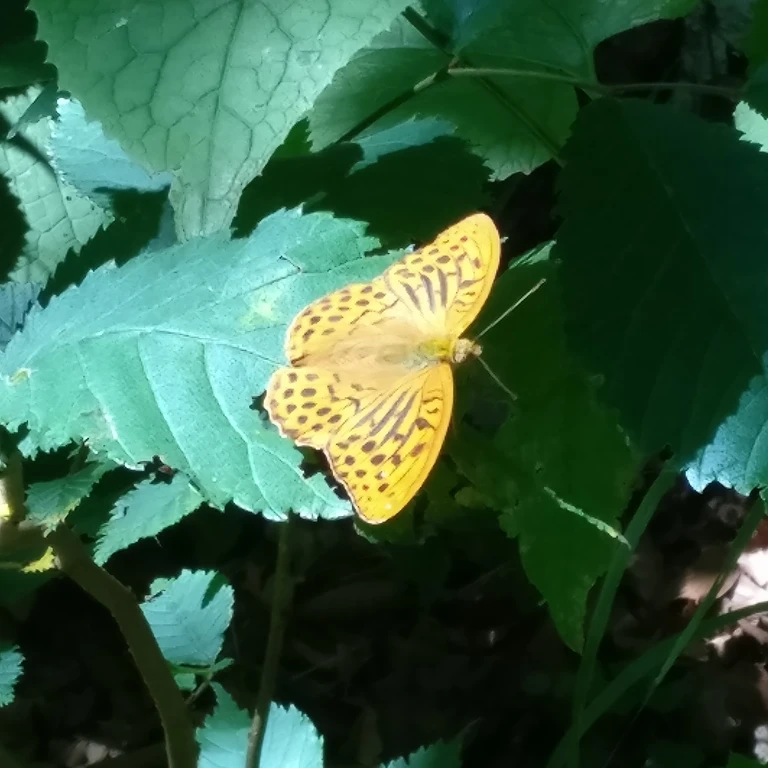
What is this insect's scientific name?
Argynnis paphia
